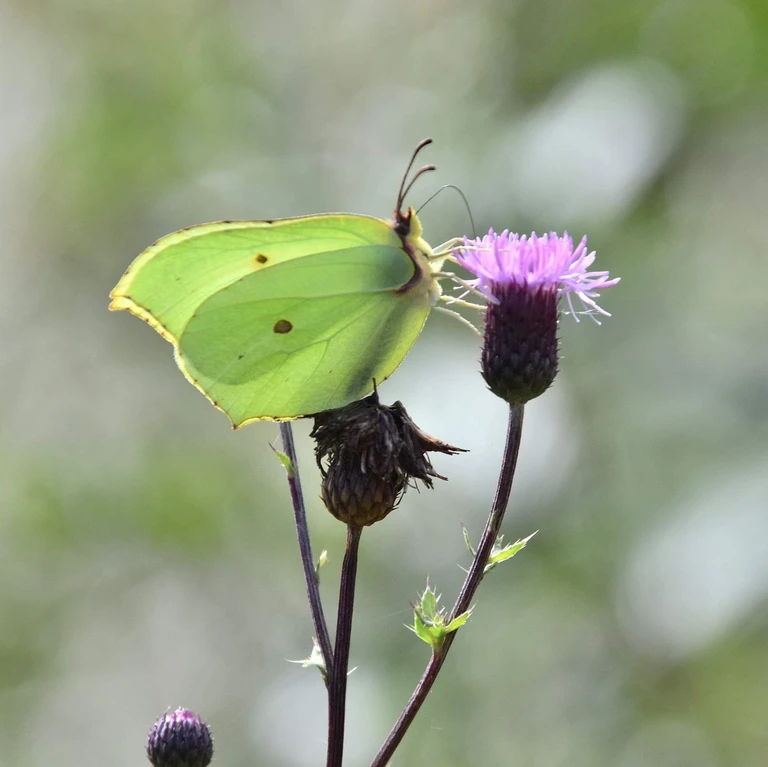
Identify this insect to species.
Gonepteryx rhamni
